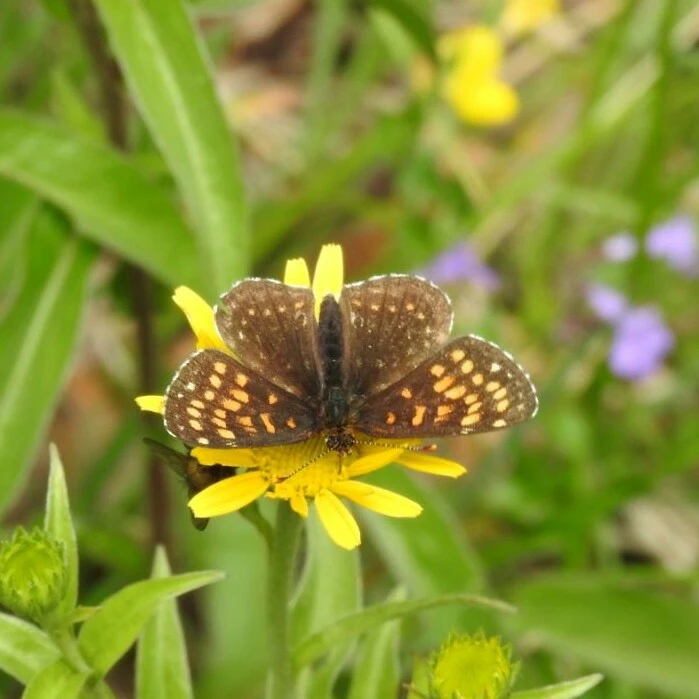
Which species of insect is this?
Melitaea diamina
